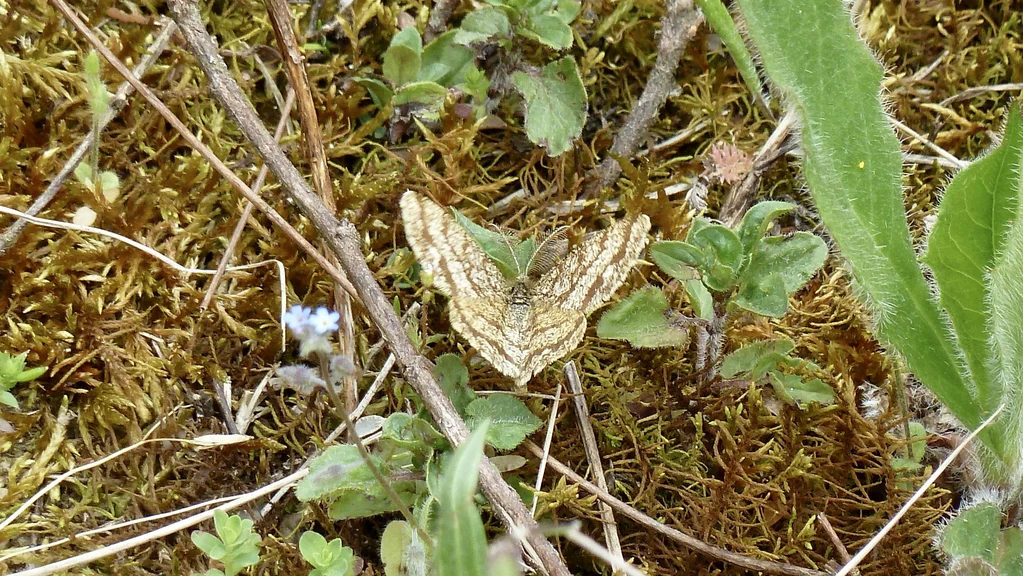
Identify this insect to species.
Ematurga atomaria
